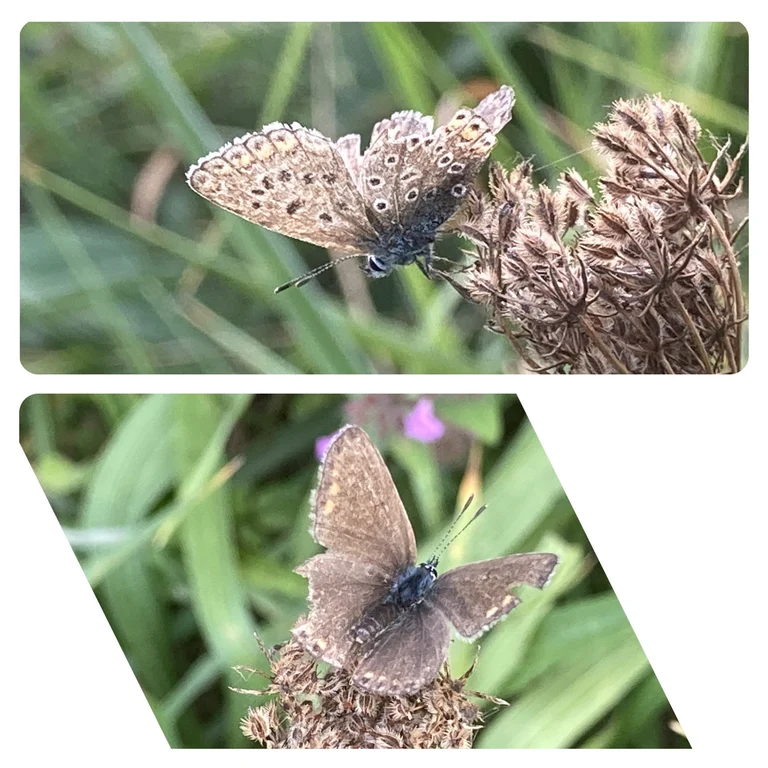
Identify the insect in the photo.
Polyommatus icarus
